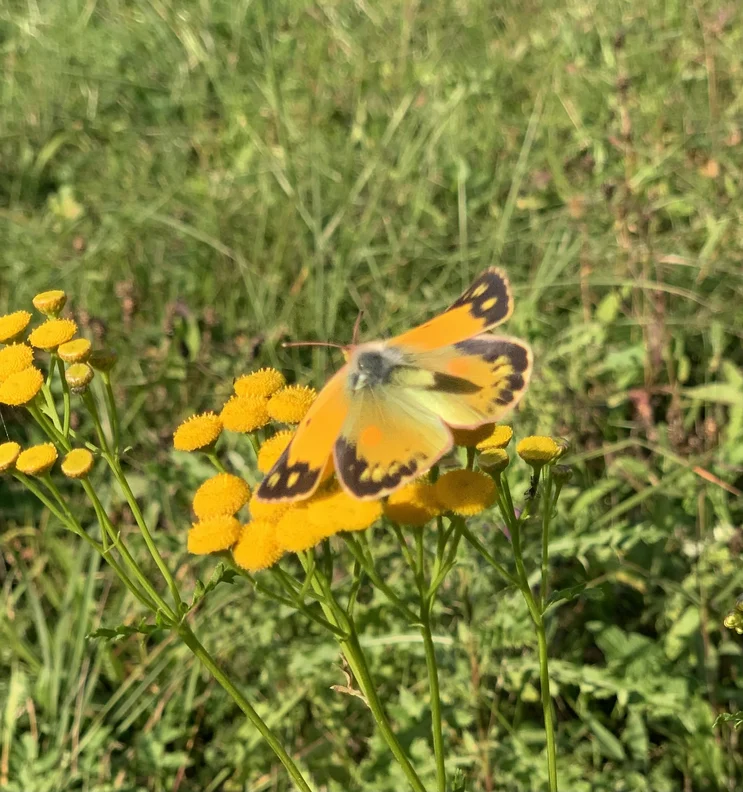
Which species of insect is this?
Colias croceus
